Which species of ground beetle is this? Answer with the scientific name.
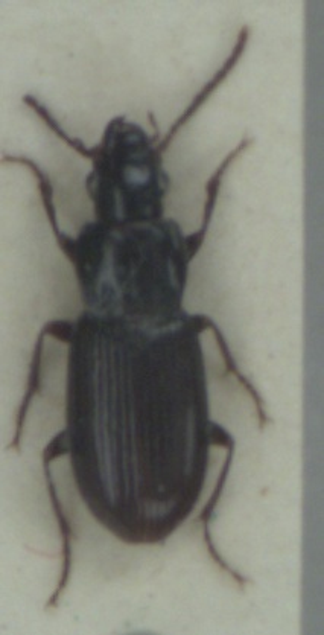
Pterostichus minor
